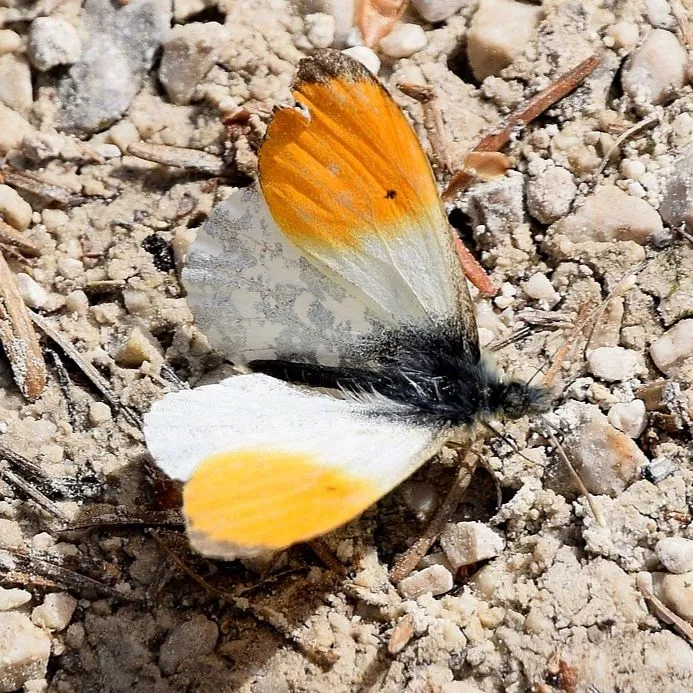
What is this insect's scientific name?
Anthocharis cardamines
